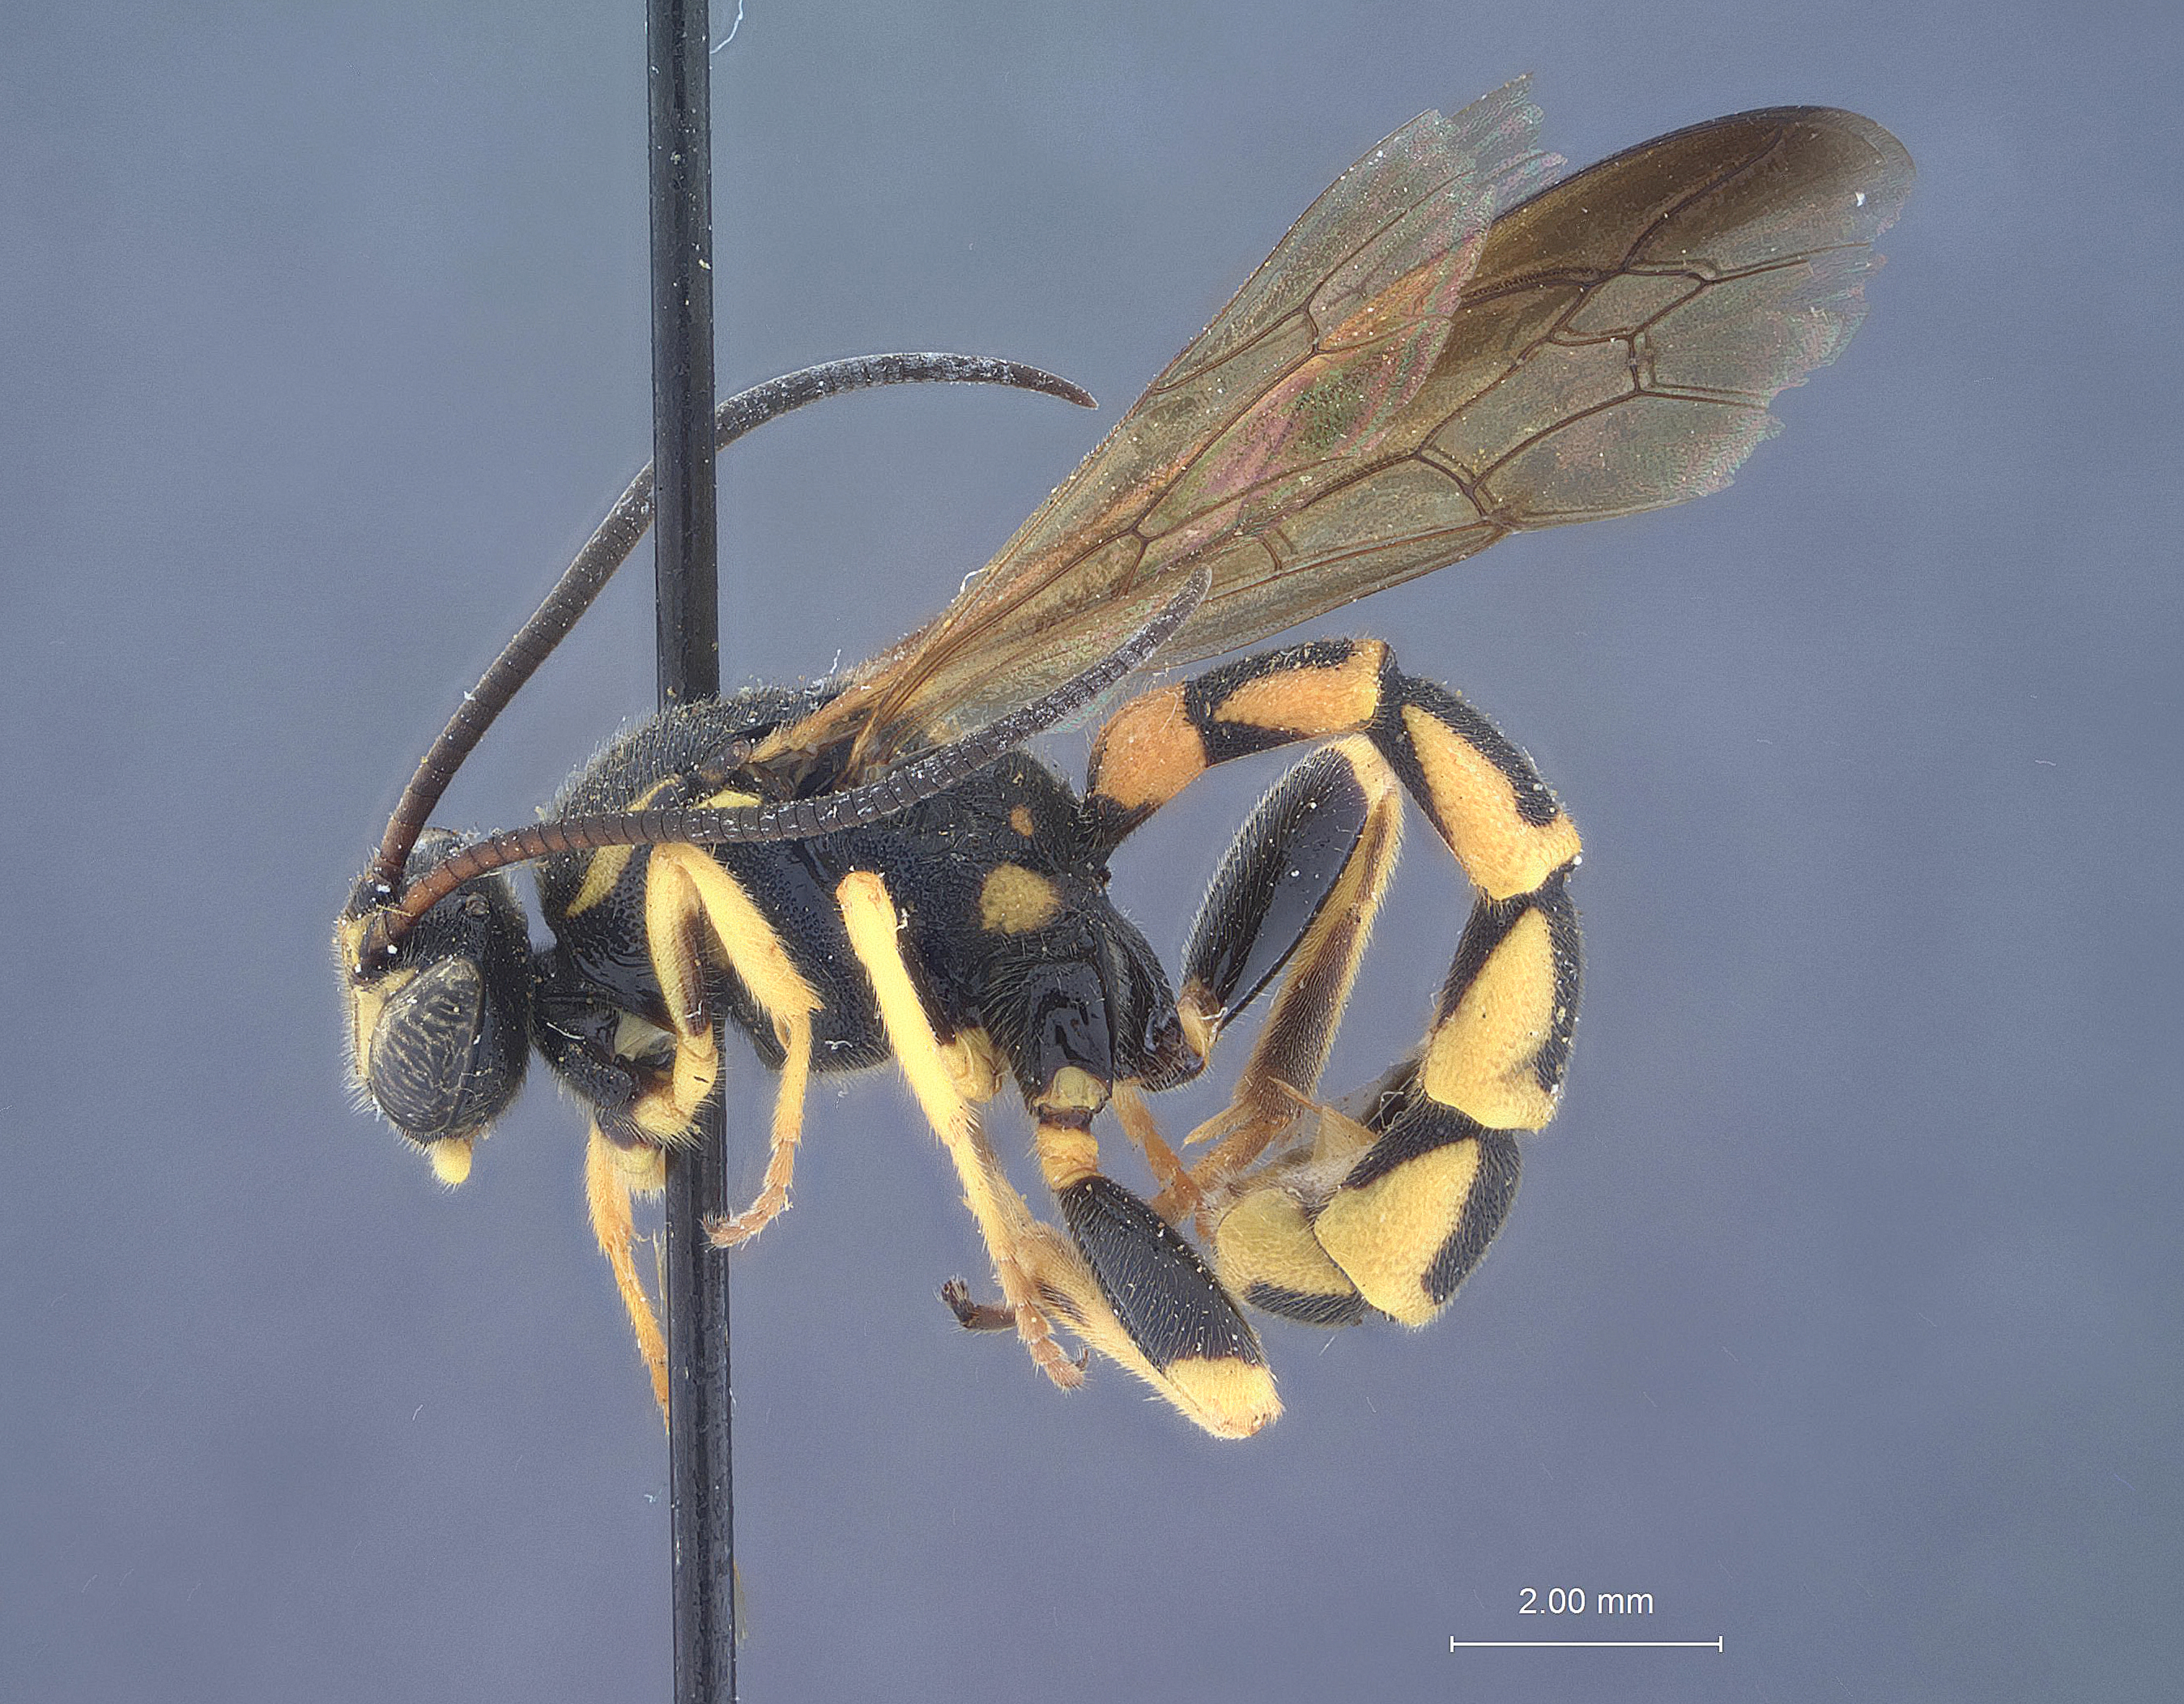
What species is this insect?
Metopius galbanens
